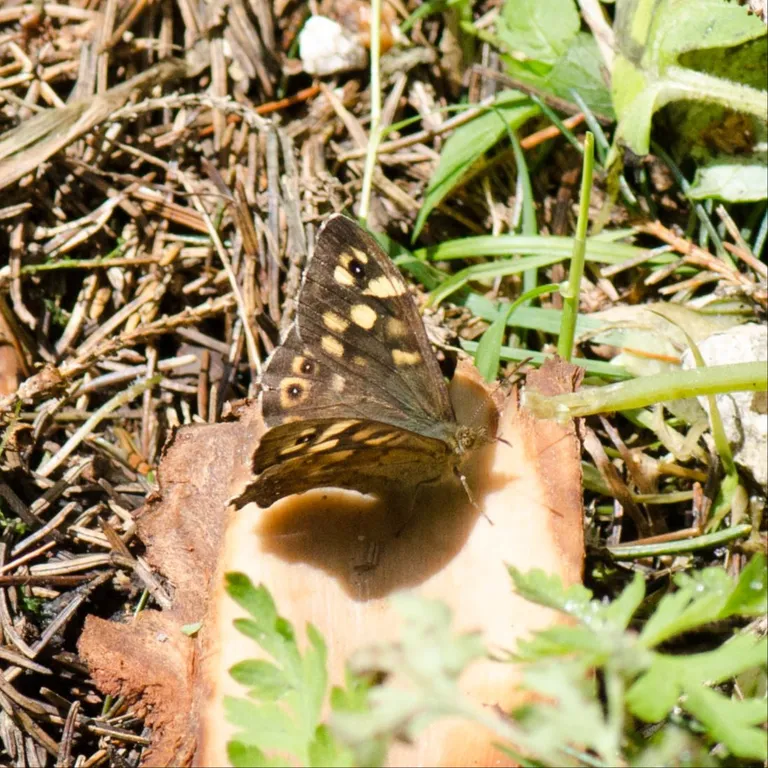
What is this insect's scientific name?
Pararge aegeria
